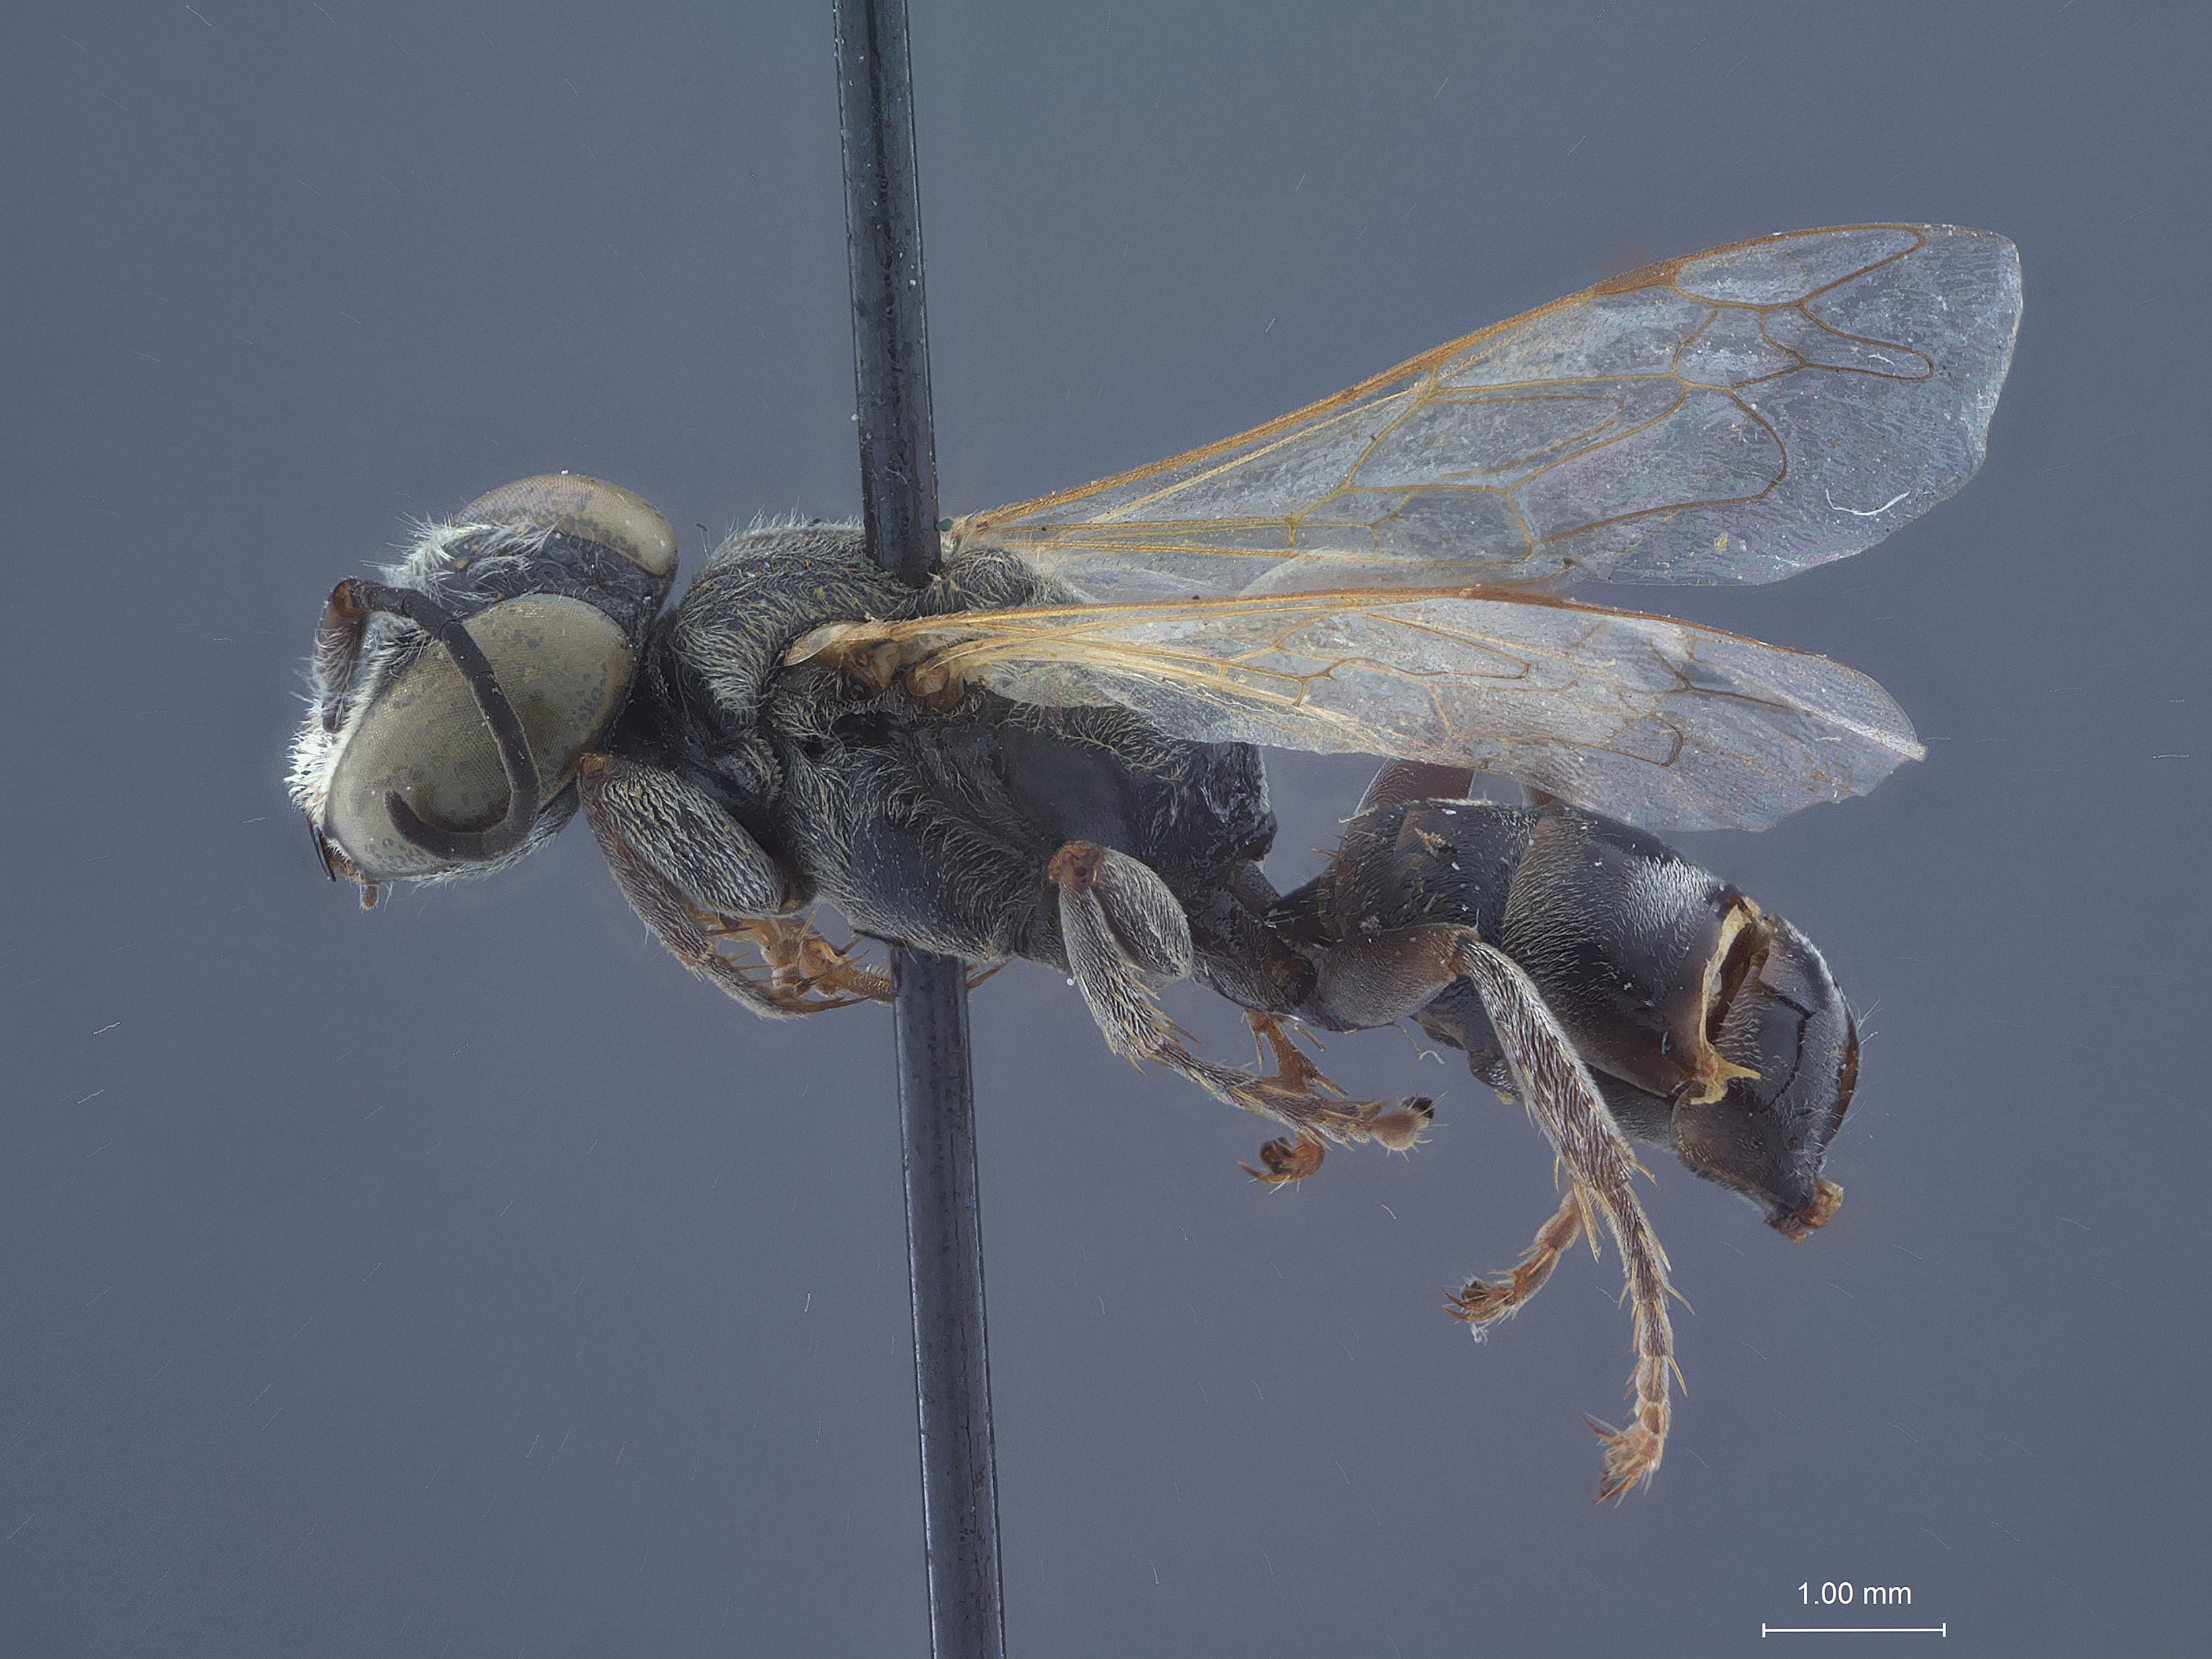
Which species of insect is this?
Tachytes obscuranus
